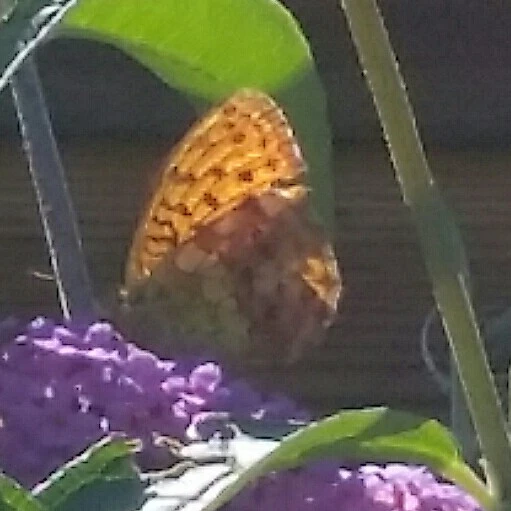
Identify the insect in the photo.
Brenthis daphne
